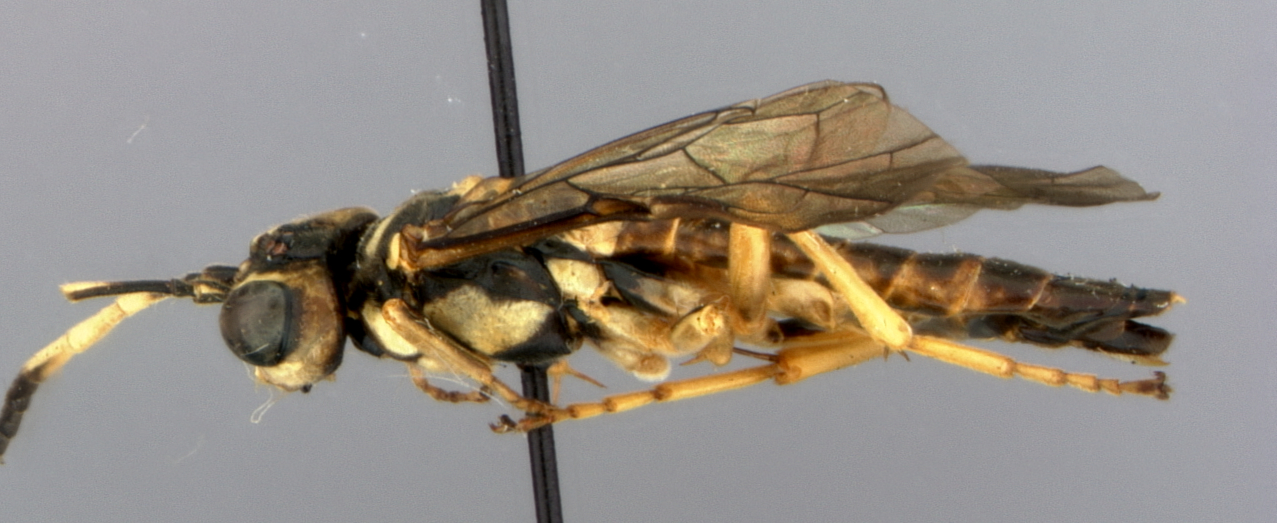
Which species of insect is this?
Tenthredo pronotalis
